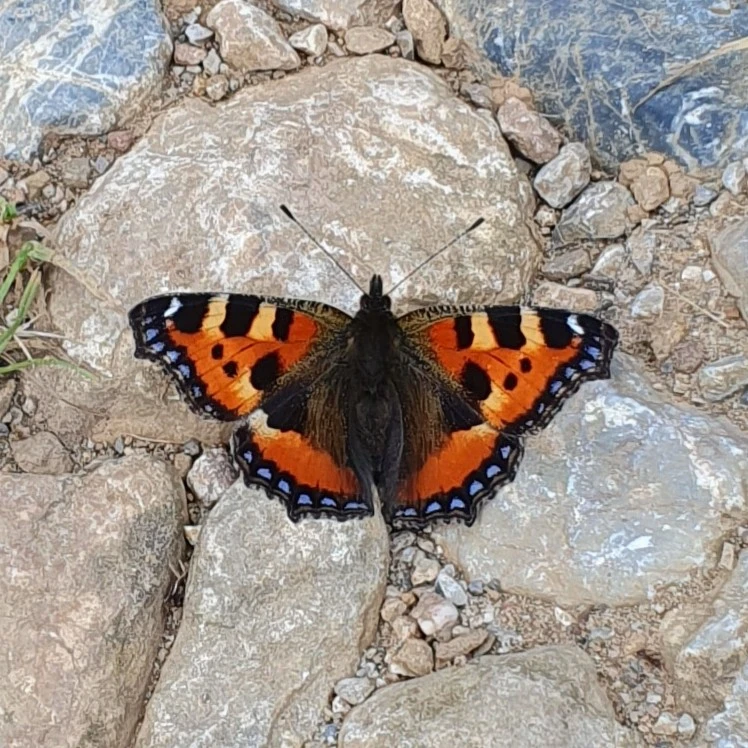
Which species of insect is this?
Aglais urticae
